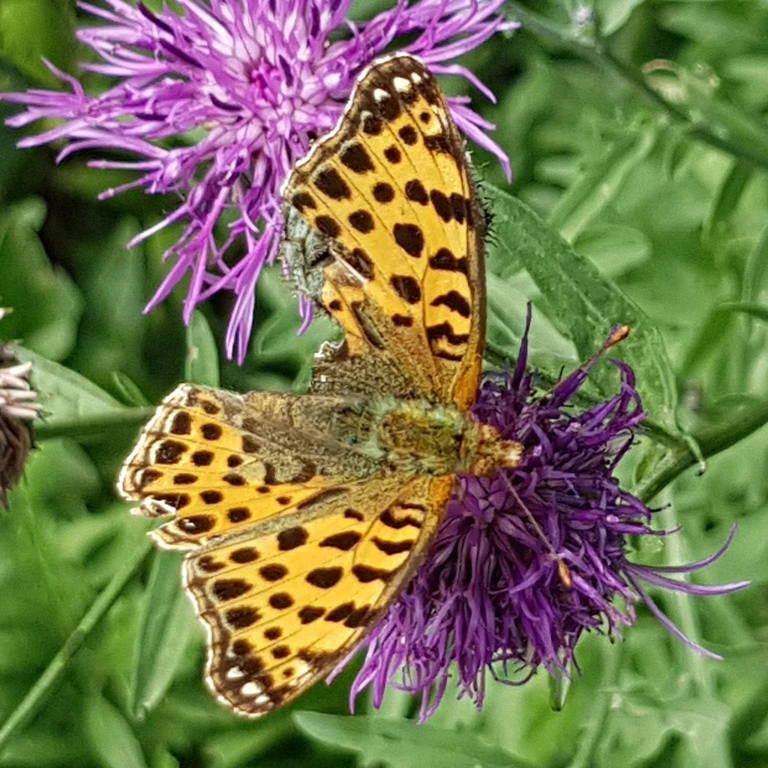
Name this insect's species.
Issoria lathonia
